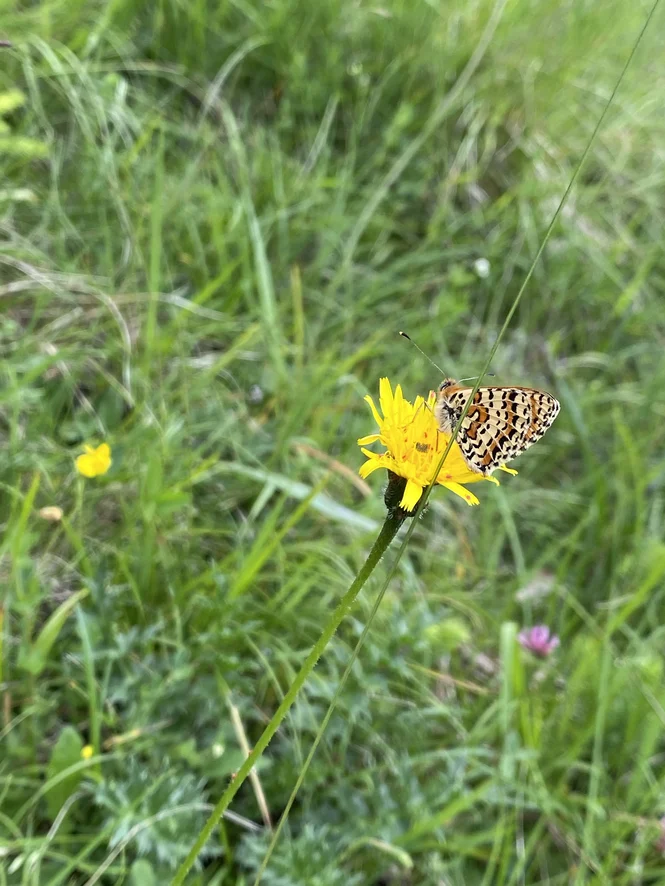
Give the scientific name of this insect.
Melitaea didyma
